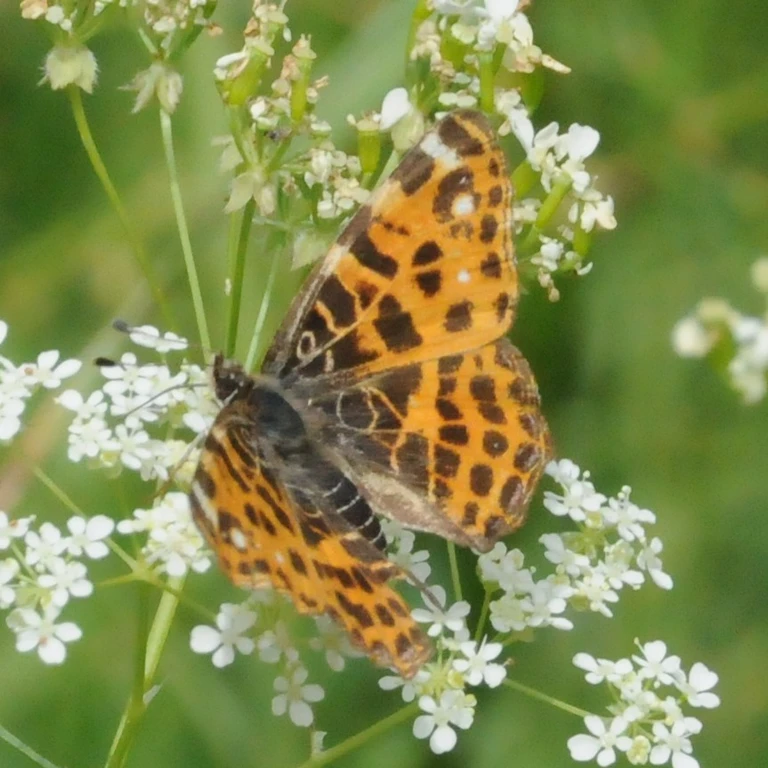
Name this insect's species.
Araschnia levana
